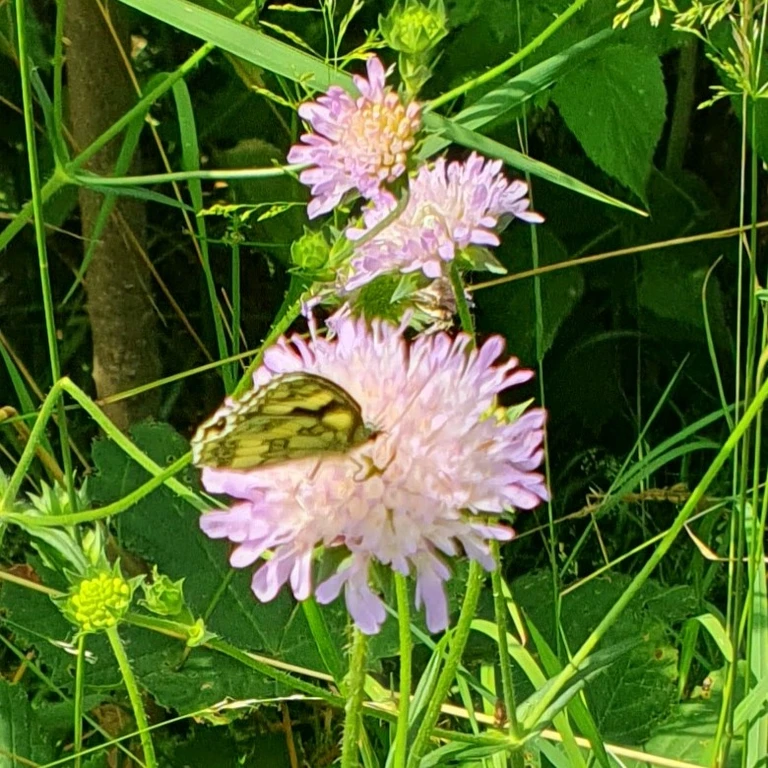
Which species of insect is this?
Melanargia galathea
